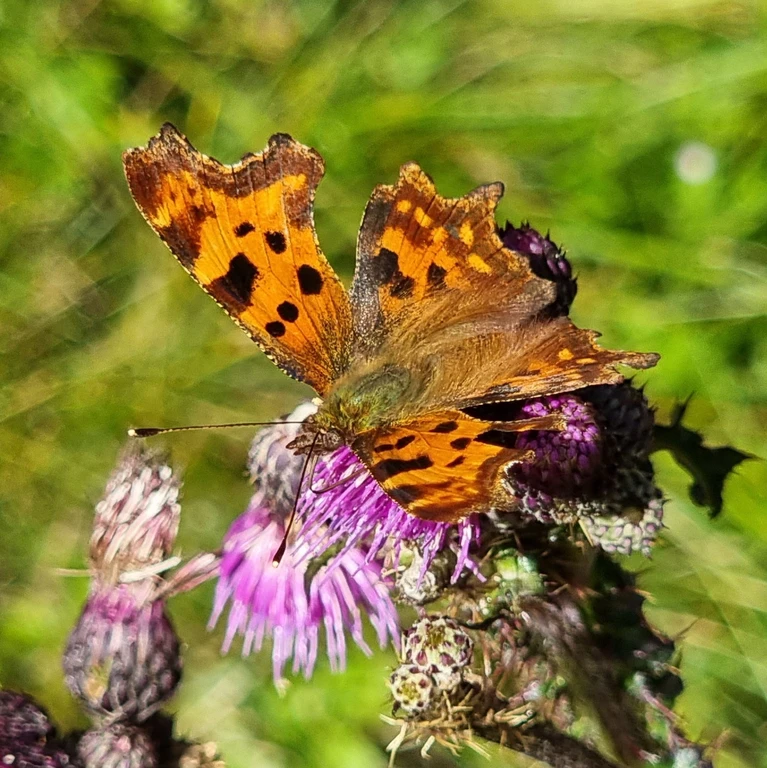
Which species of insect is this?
Polygonia c-album
